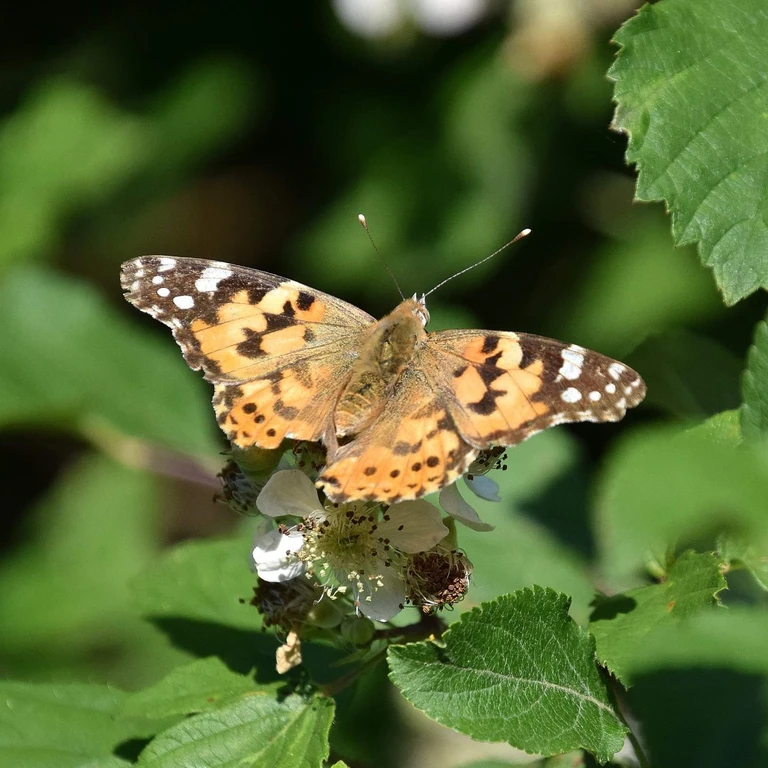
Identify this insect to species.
Vanessa cardui
